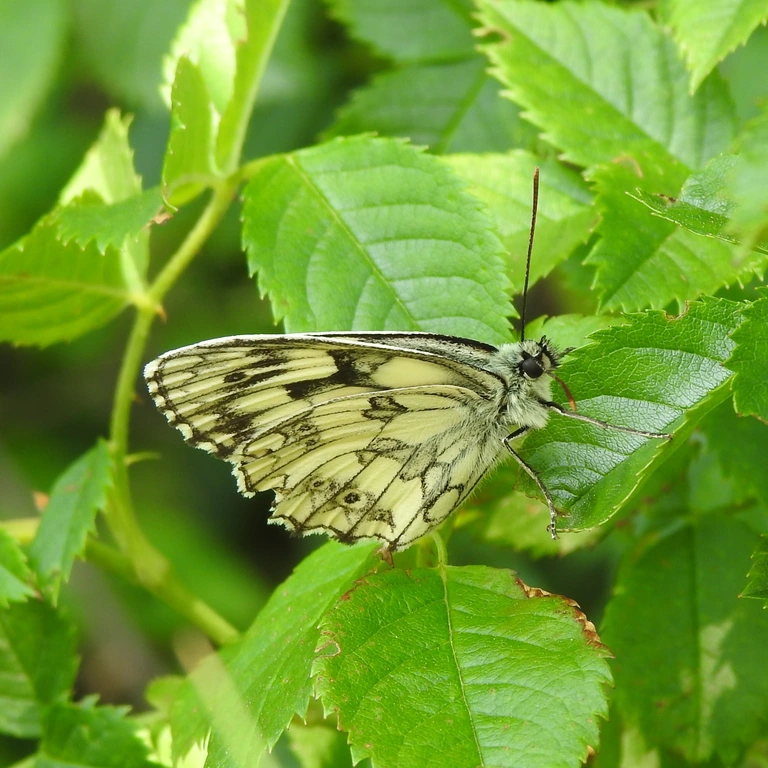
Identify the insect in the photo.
Melanargia galathea
